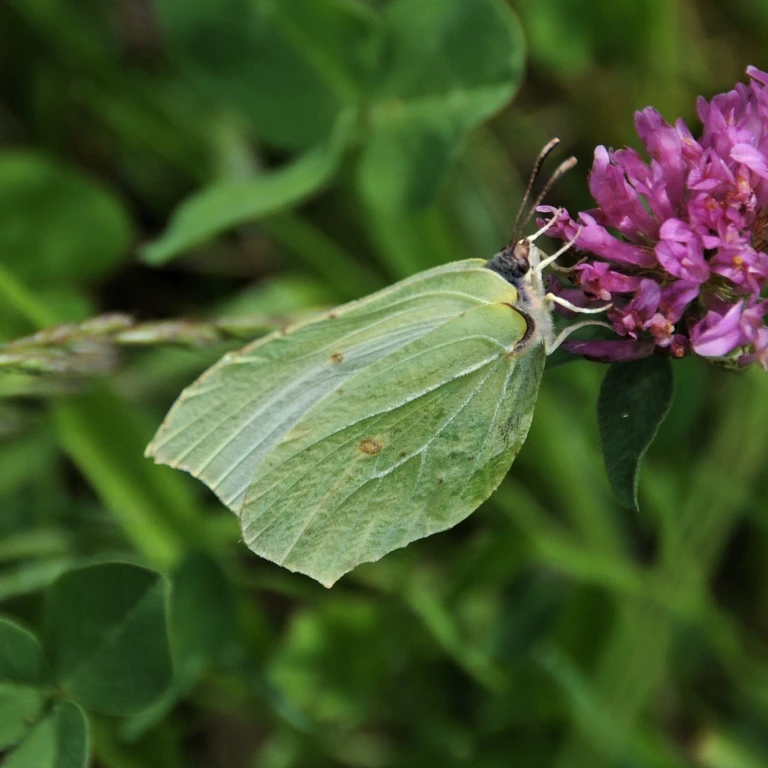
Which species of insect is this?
Gonepteryx rhamni
